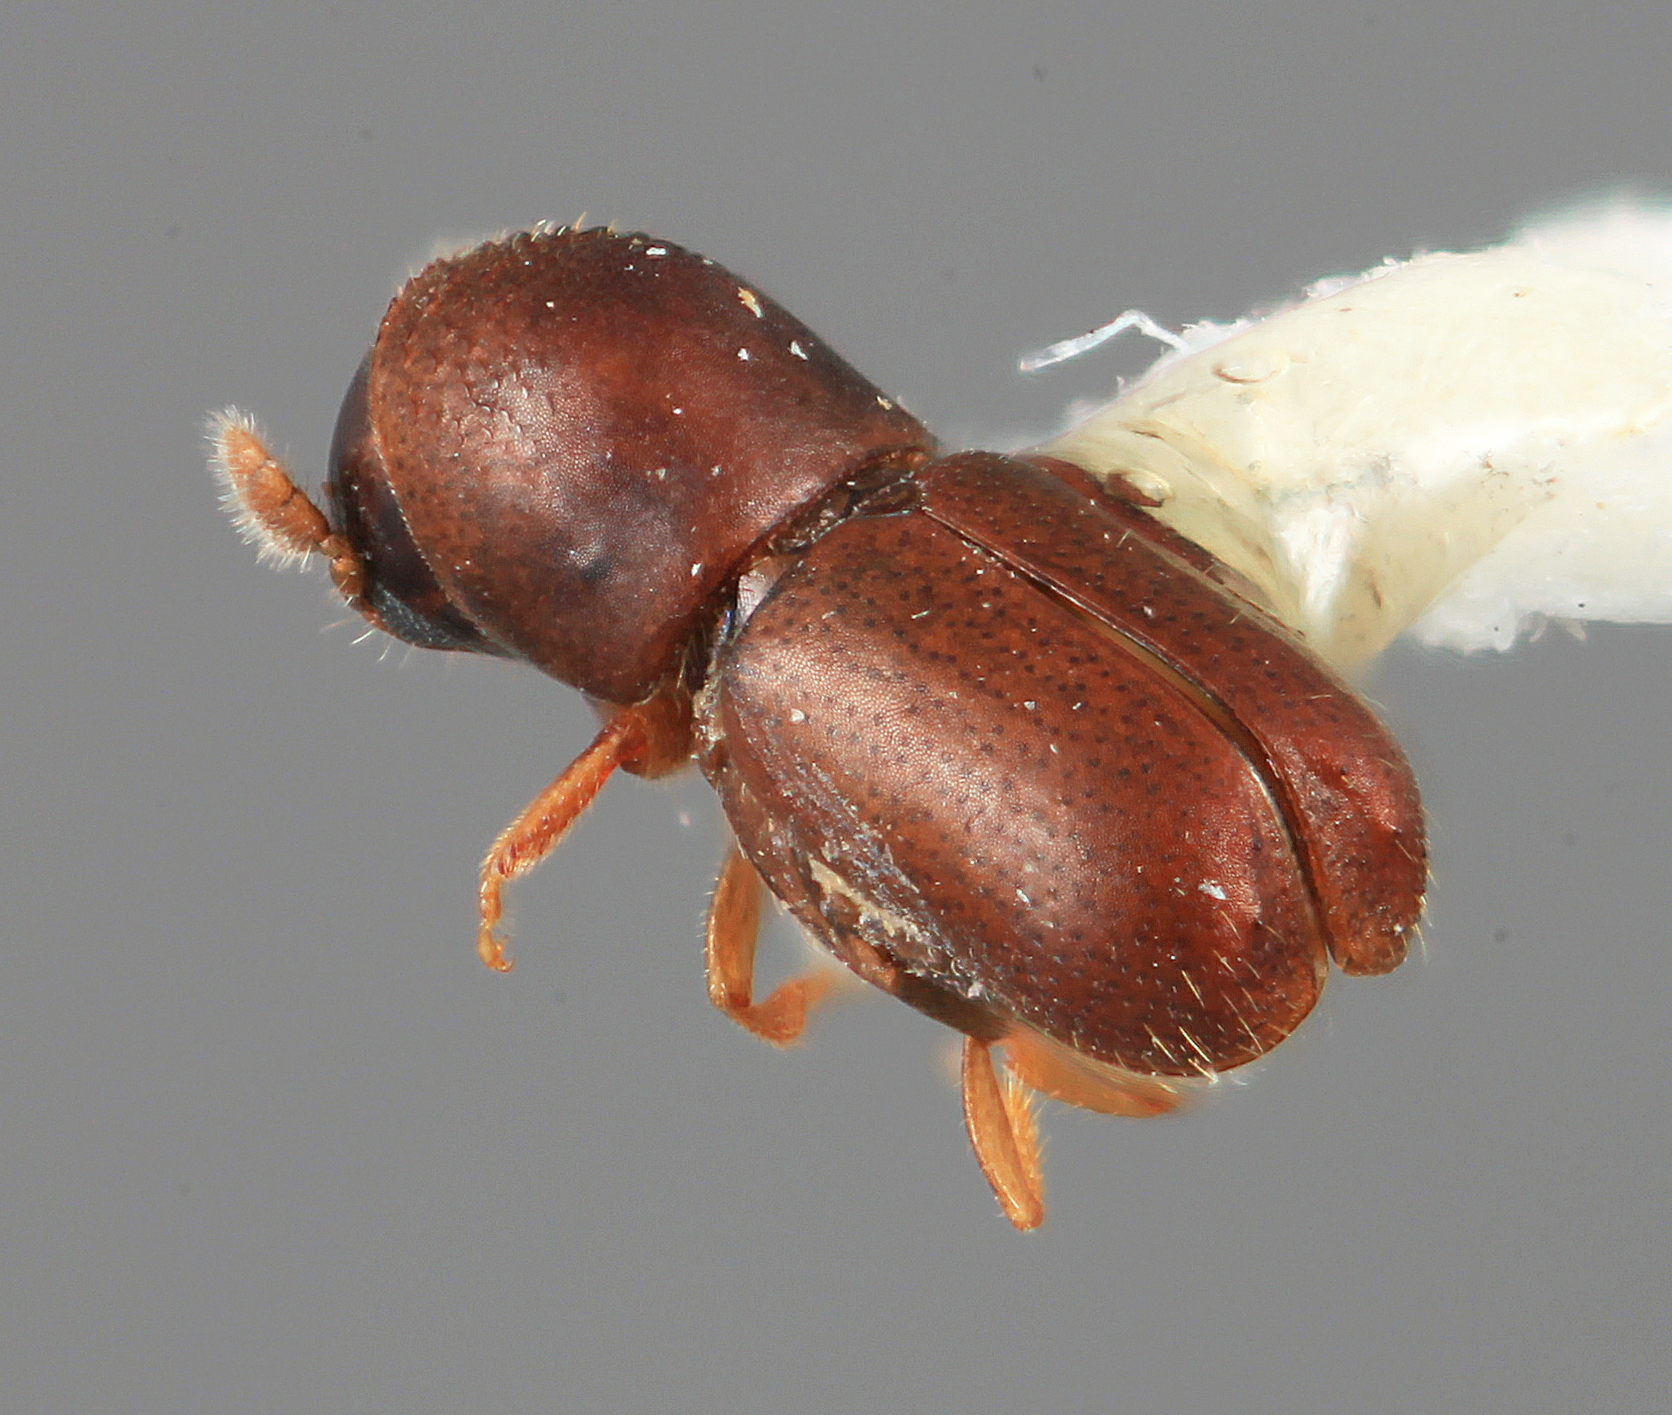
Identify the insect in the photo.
Microcorthylus contractus
